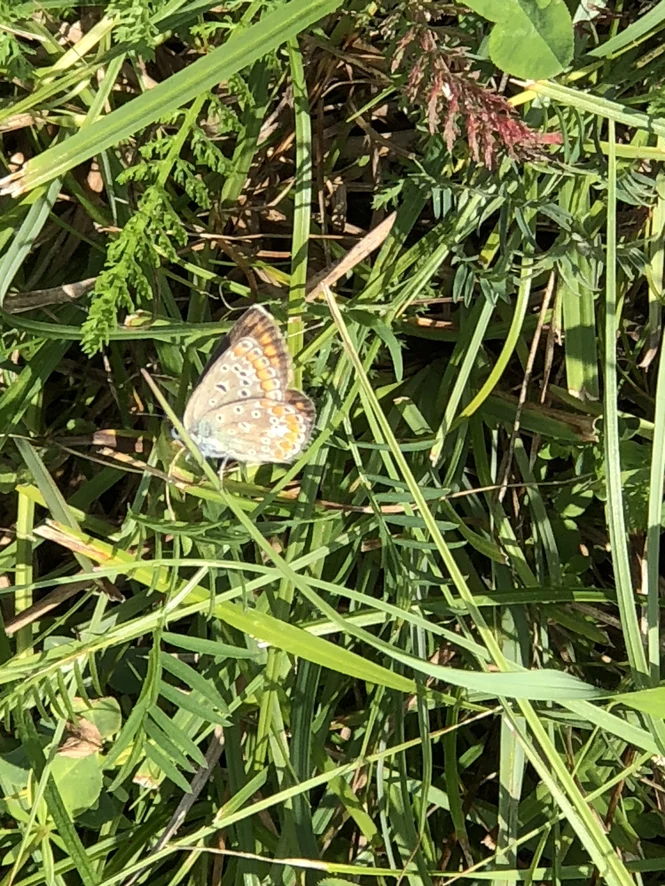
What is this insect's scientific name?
Polyommatus icarus
